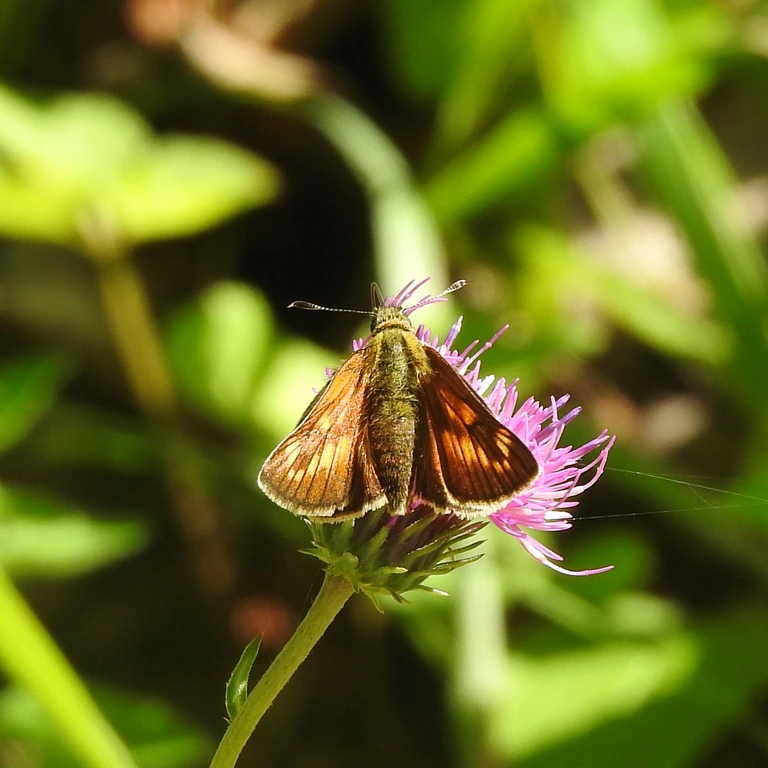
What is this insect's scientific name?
Ochlodes sylvanus (also Ochlodes venata)
